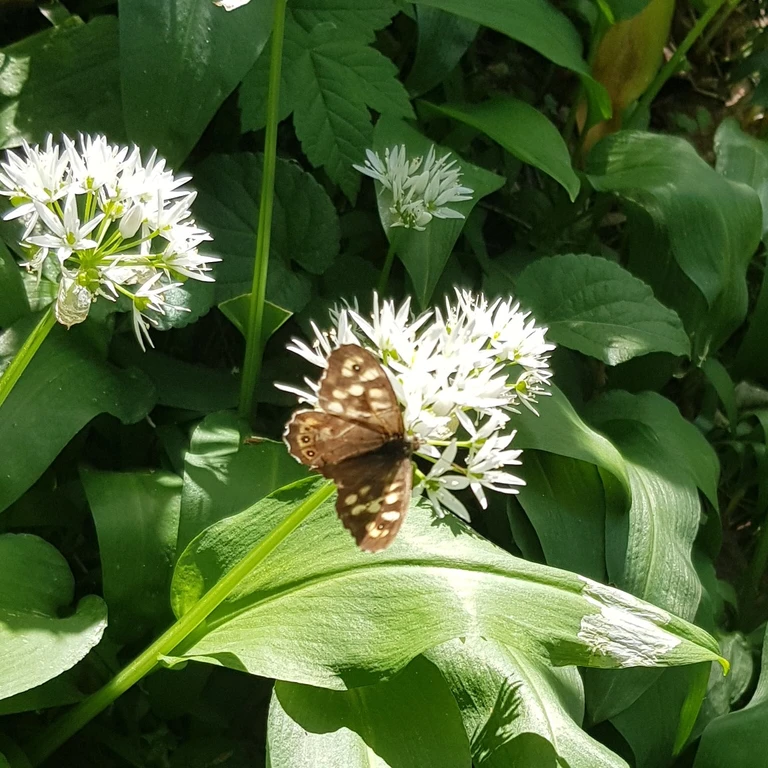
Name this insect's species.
Pararge aegeria
